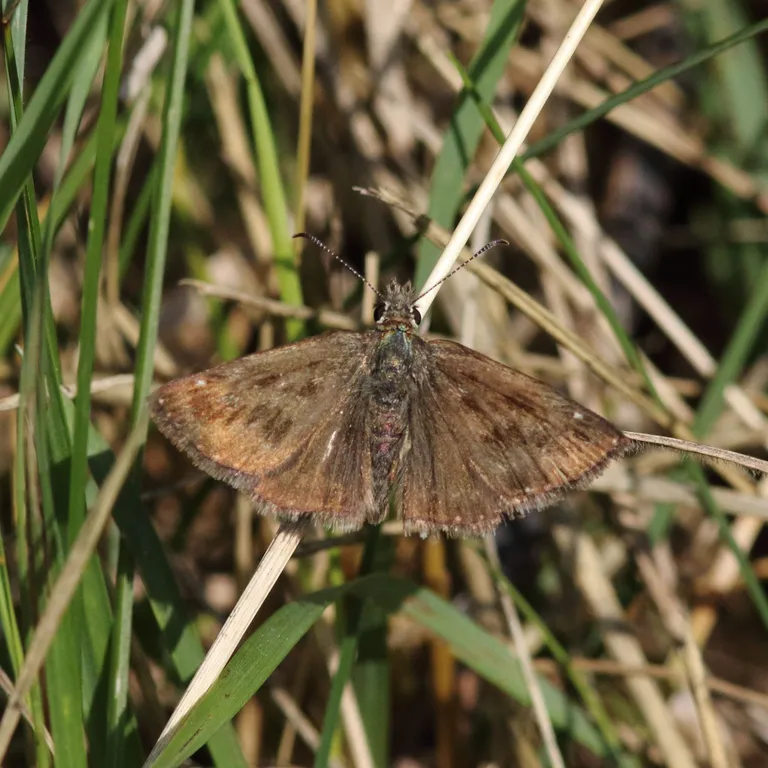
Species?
Erynnis tages
